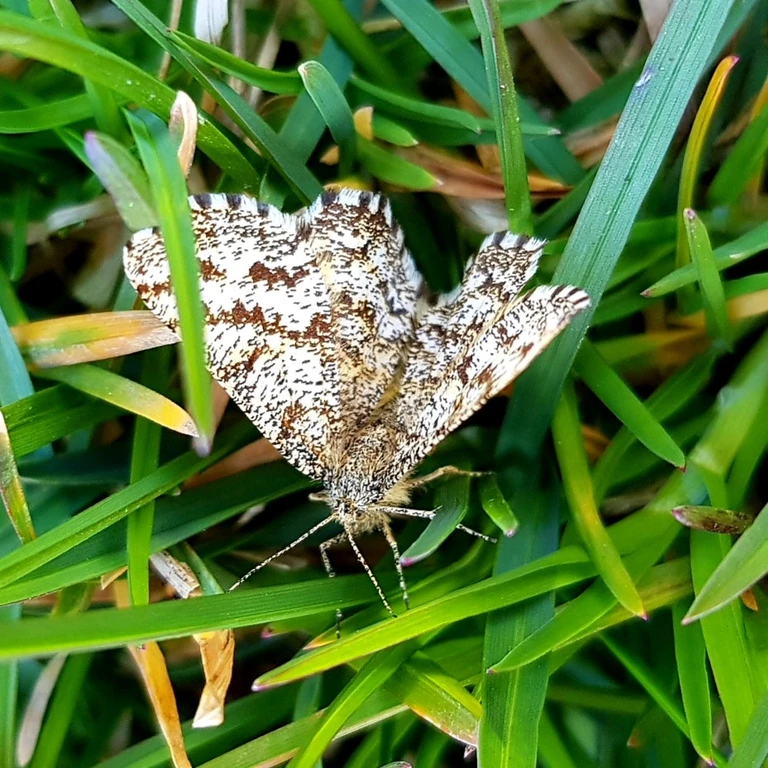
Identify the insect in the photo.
Ematurga atomaria
